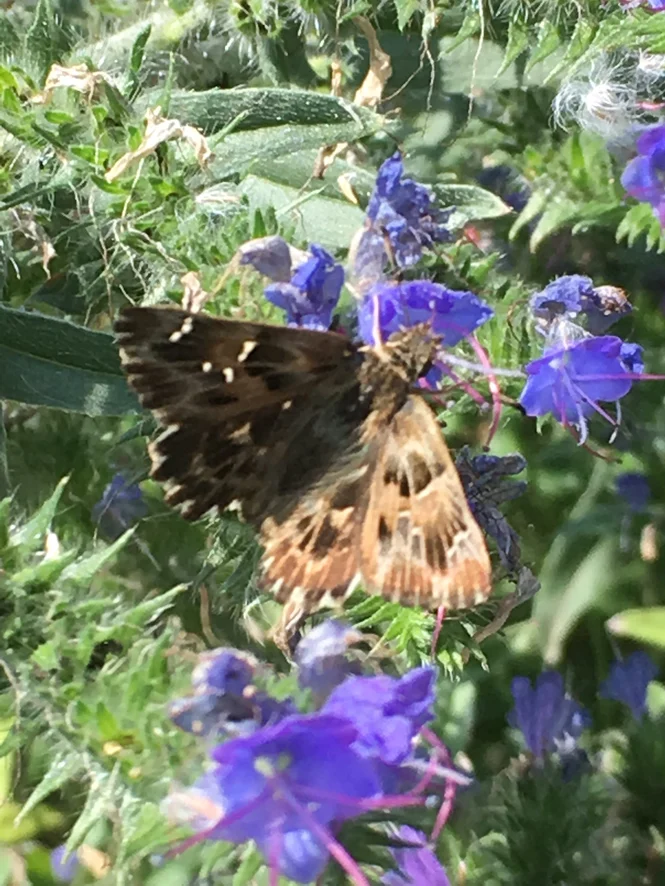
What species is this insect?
Carcharodus alceae
